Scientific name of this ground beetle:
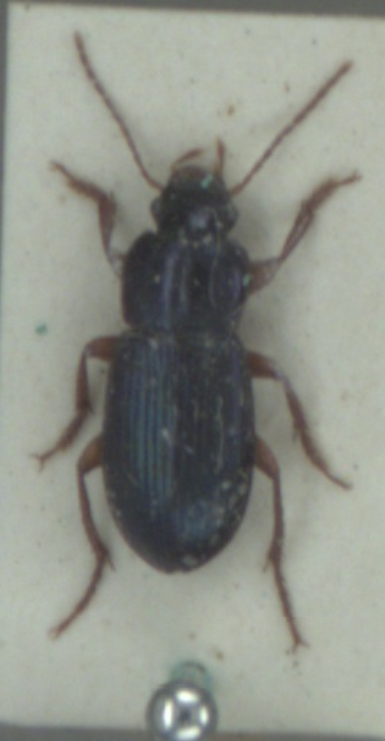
Ophonus azureus
